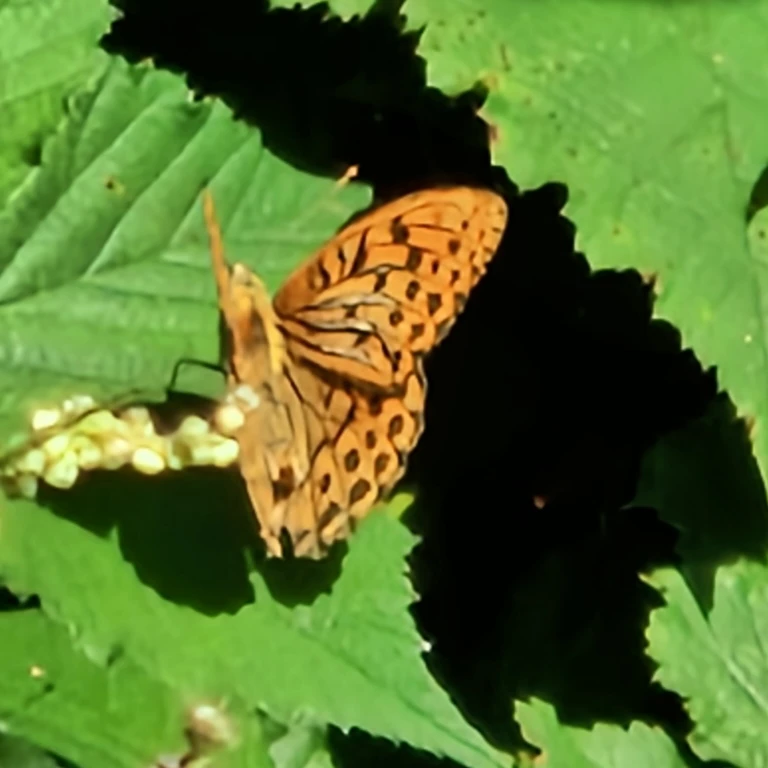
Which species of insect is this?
Argynnis paphia
